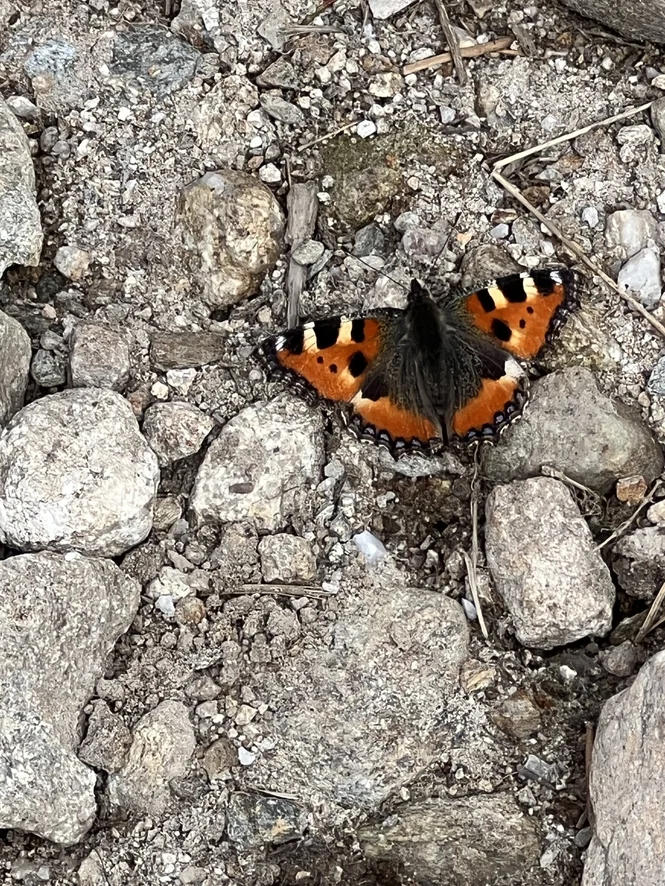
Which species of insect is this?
Aglais urticae
